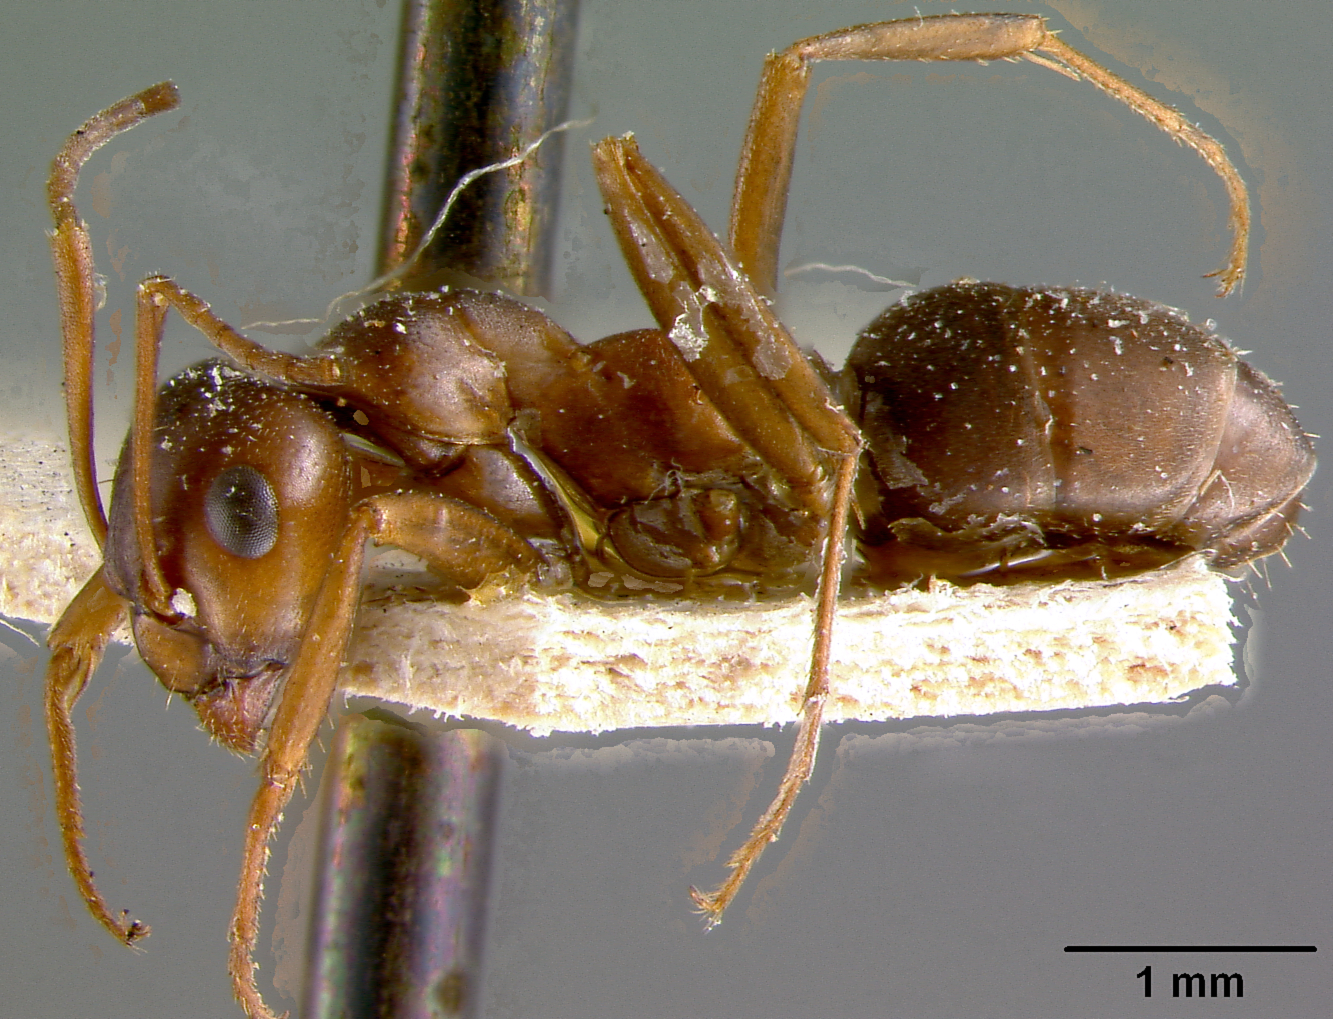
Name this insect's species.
Formica sanguinea
